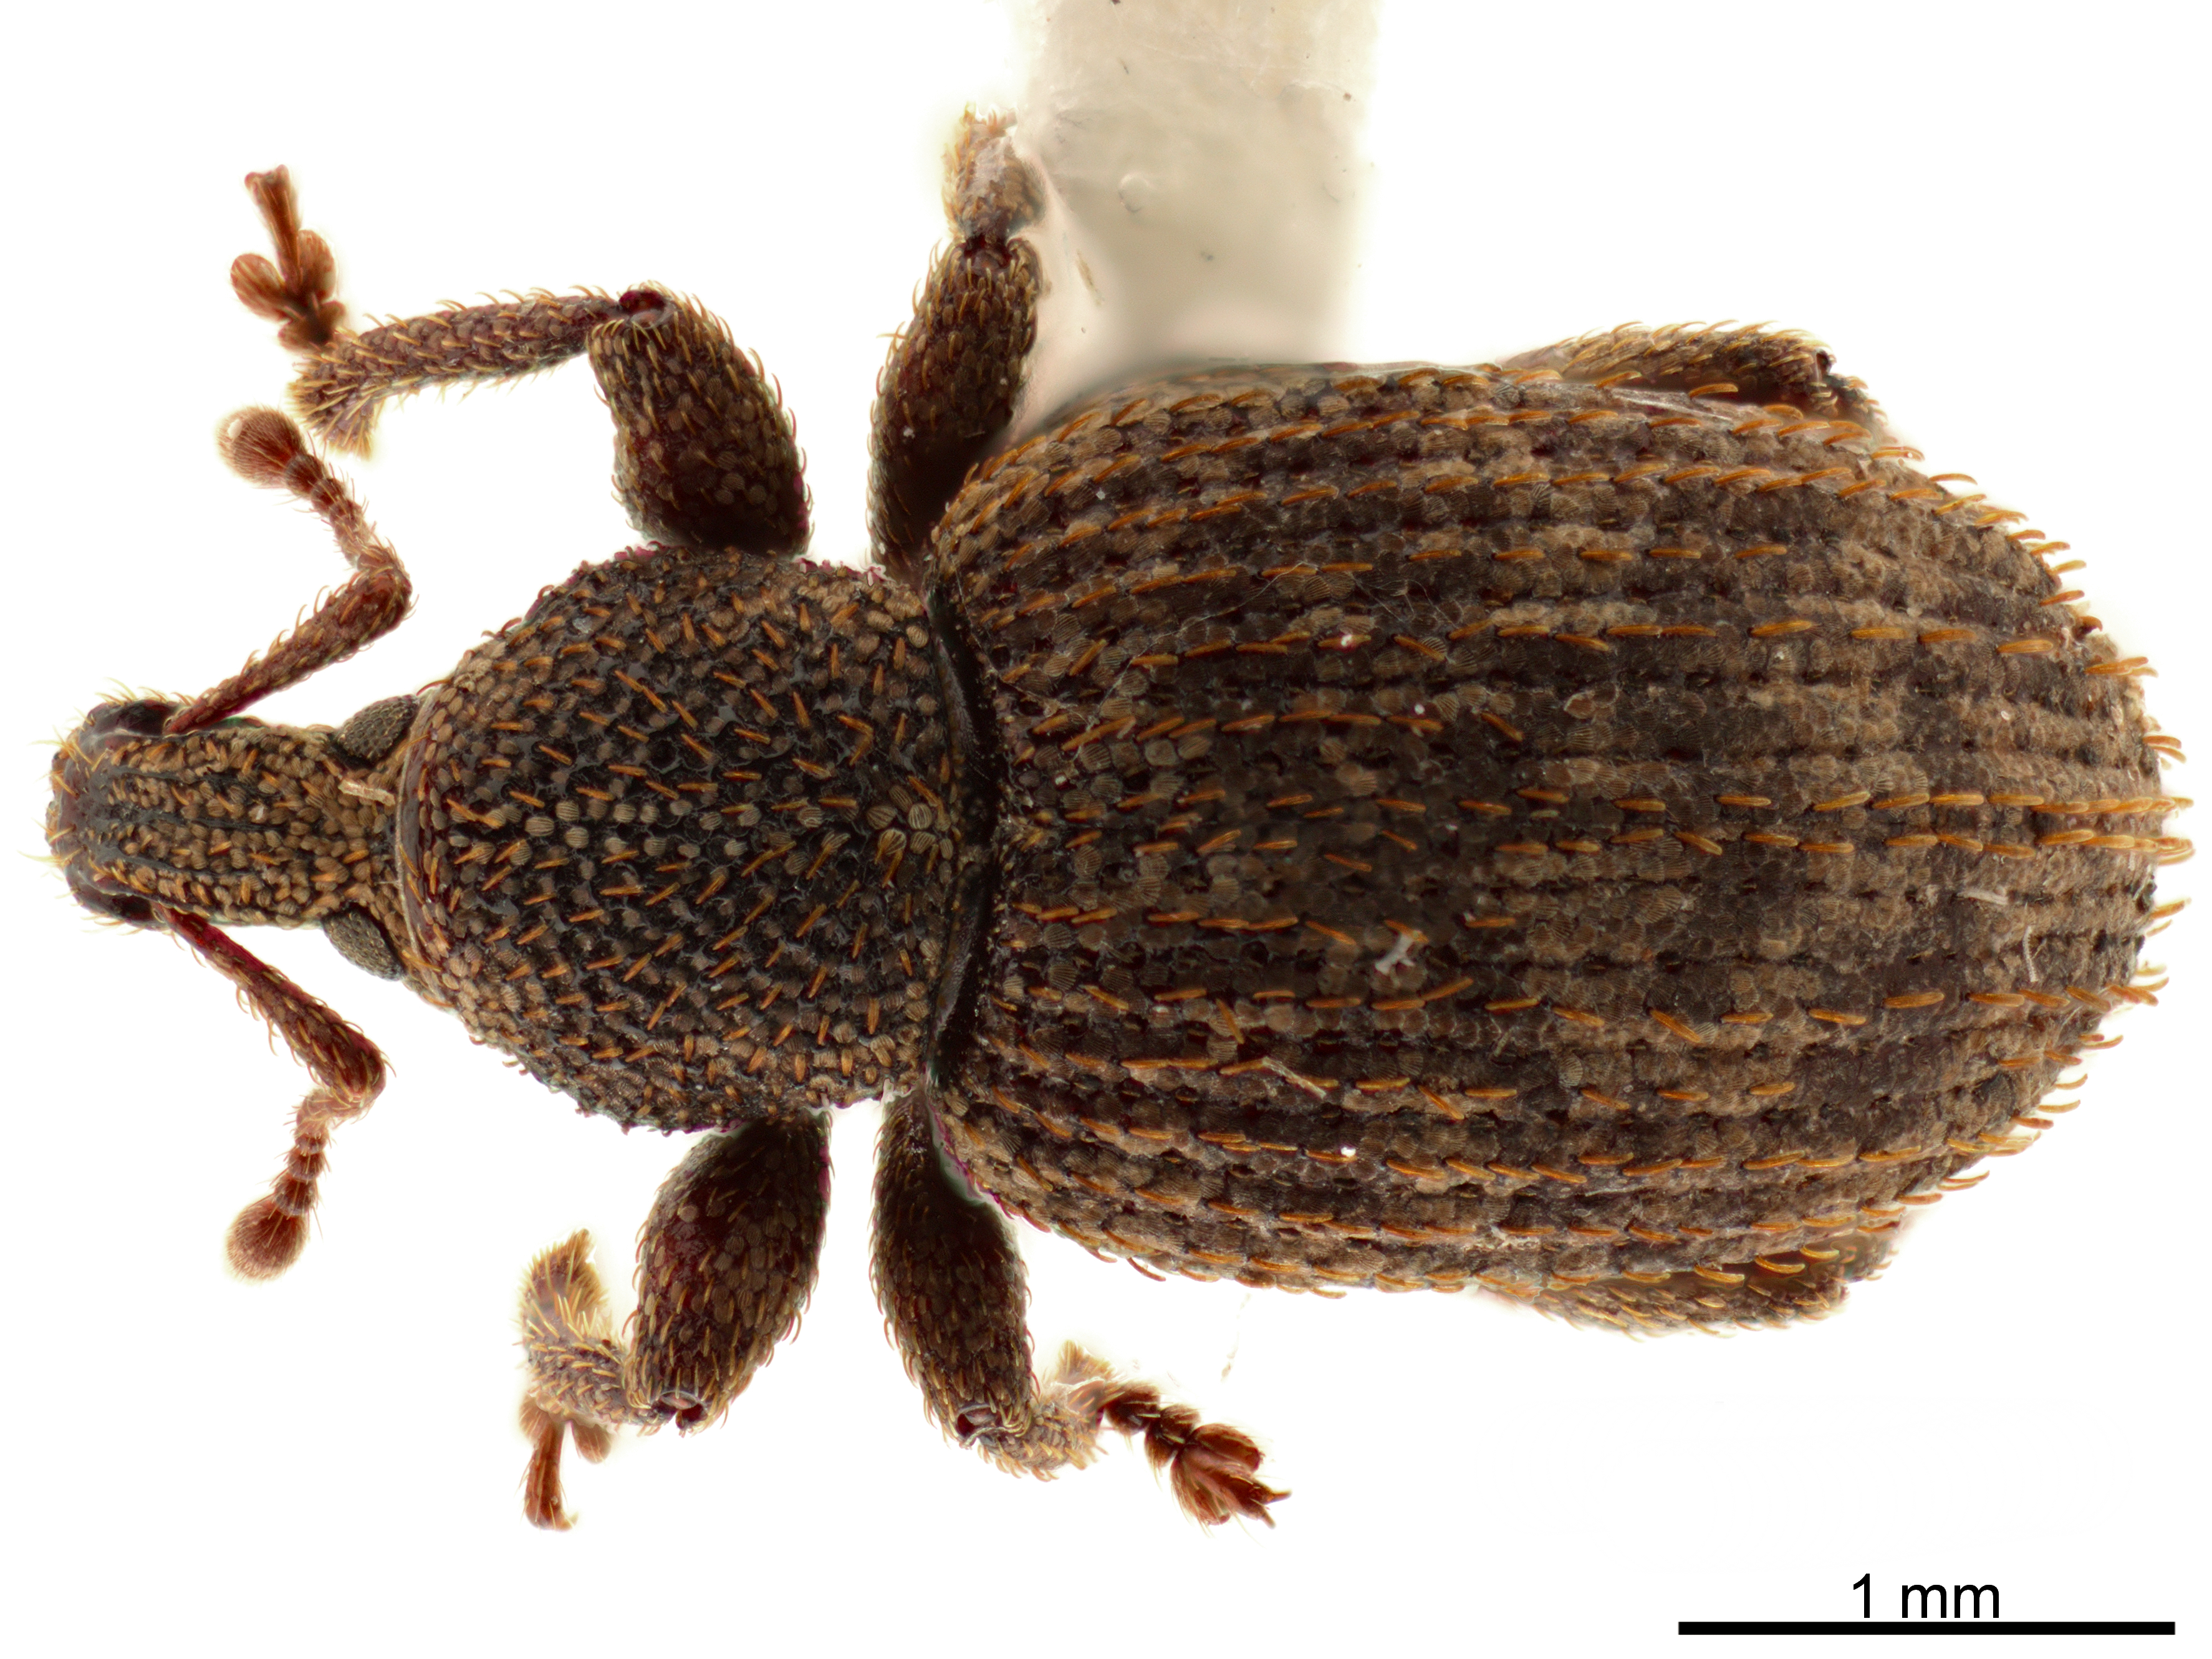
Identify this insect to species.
Lepidophorus setiger
